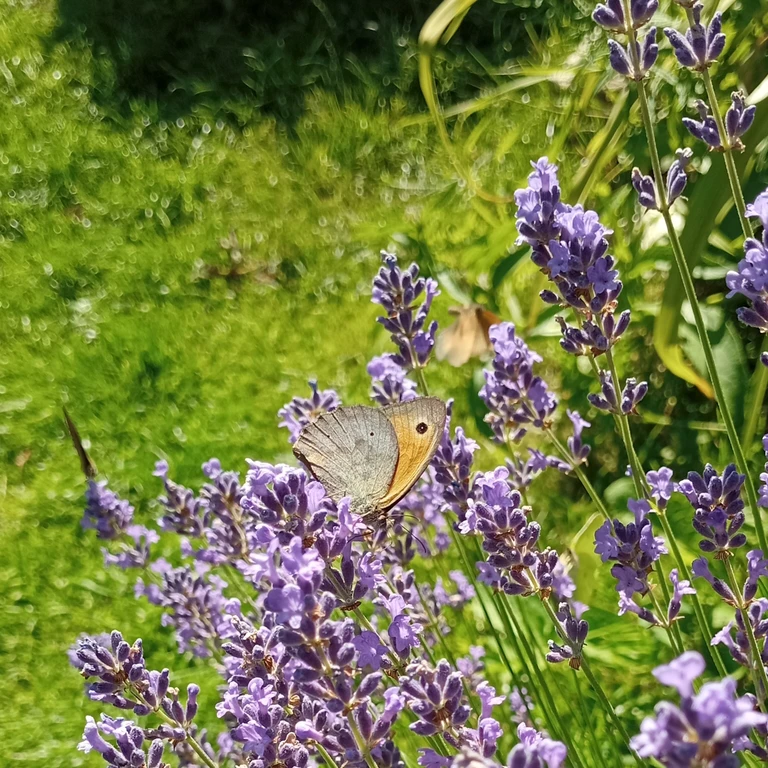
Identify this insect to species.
Maniola jurtina
